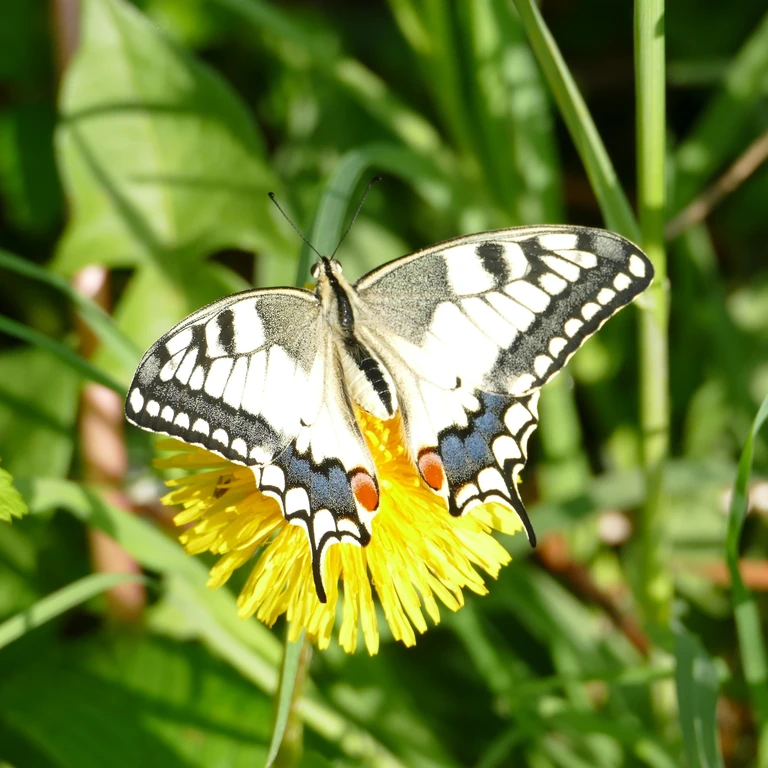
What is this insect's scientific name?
Papilio machaon
